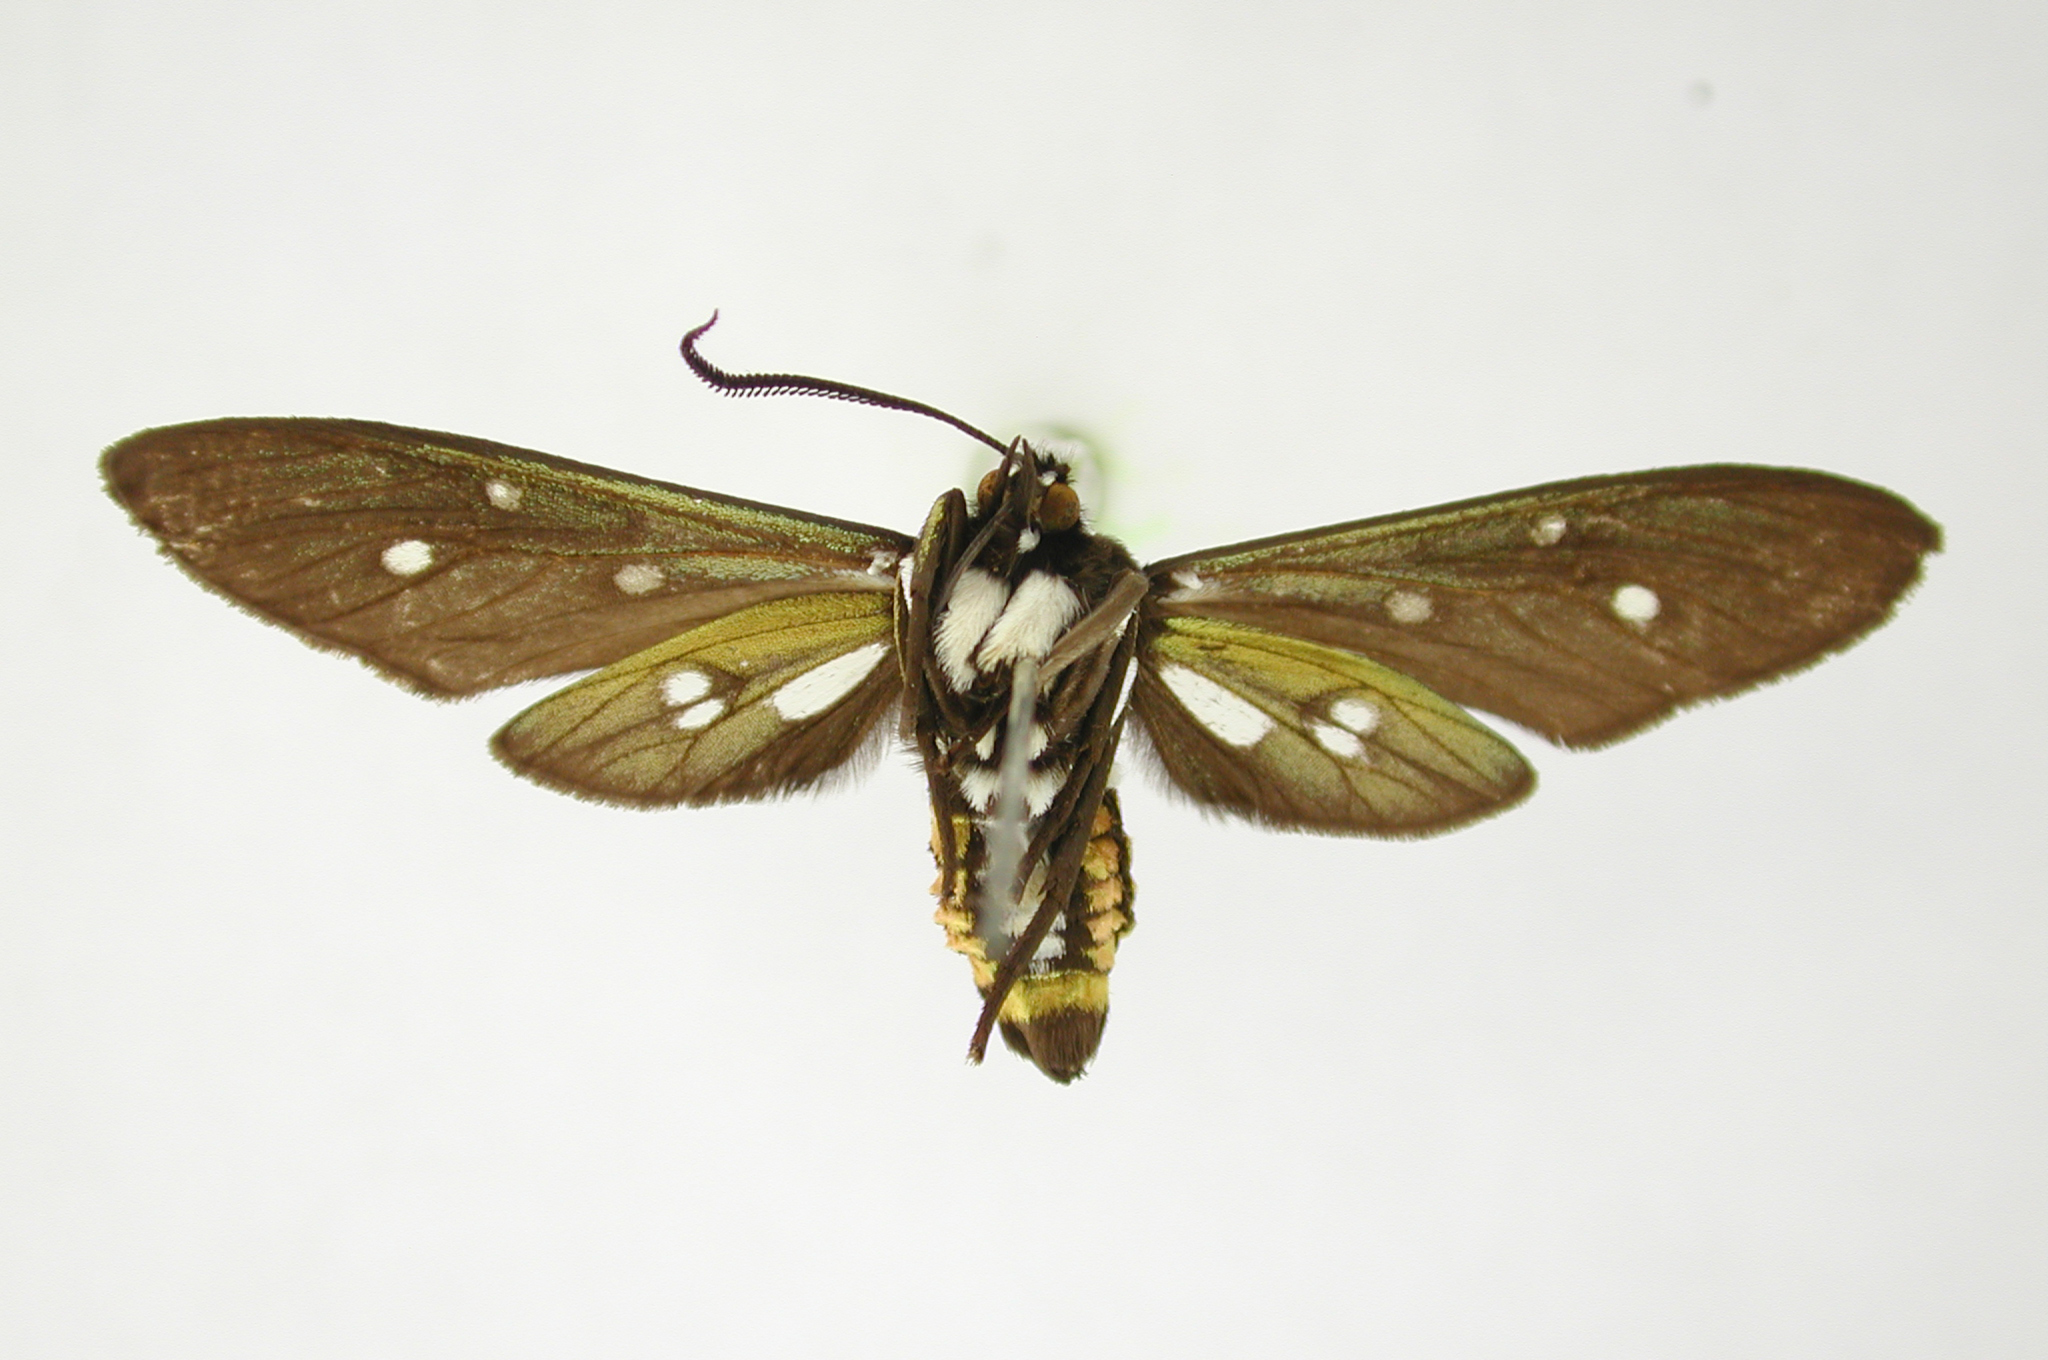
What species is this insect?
Calonotos dorata (also Eupyra dorata)
